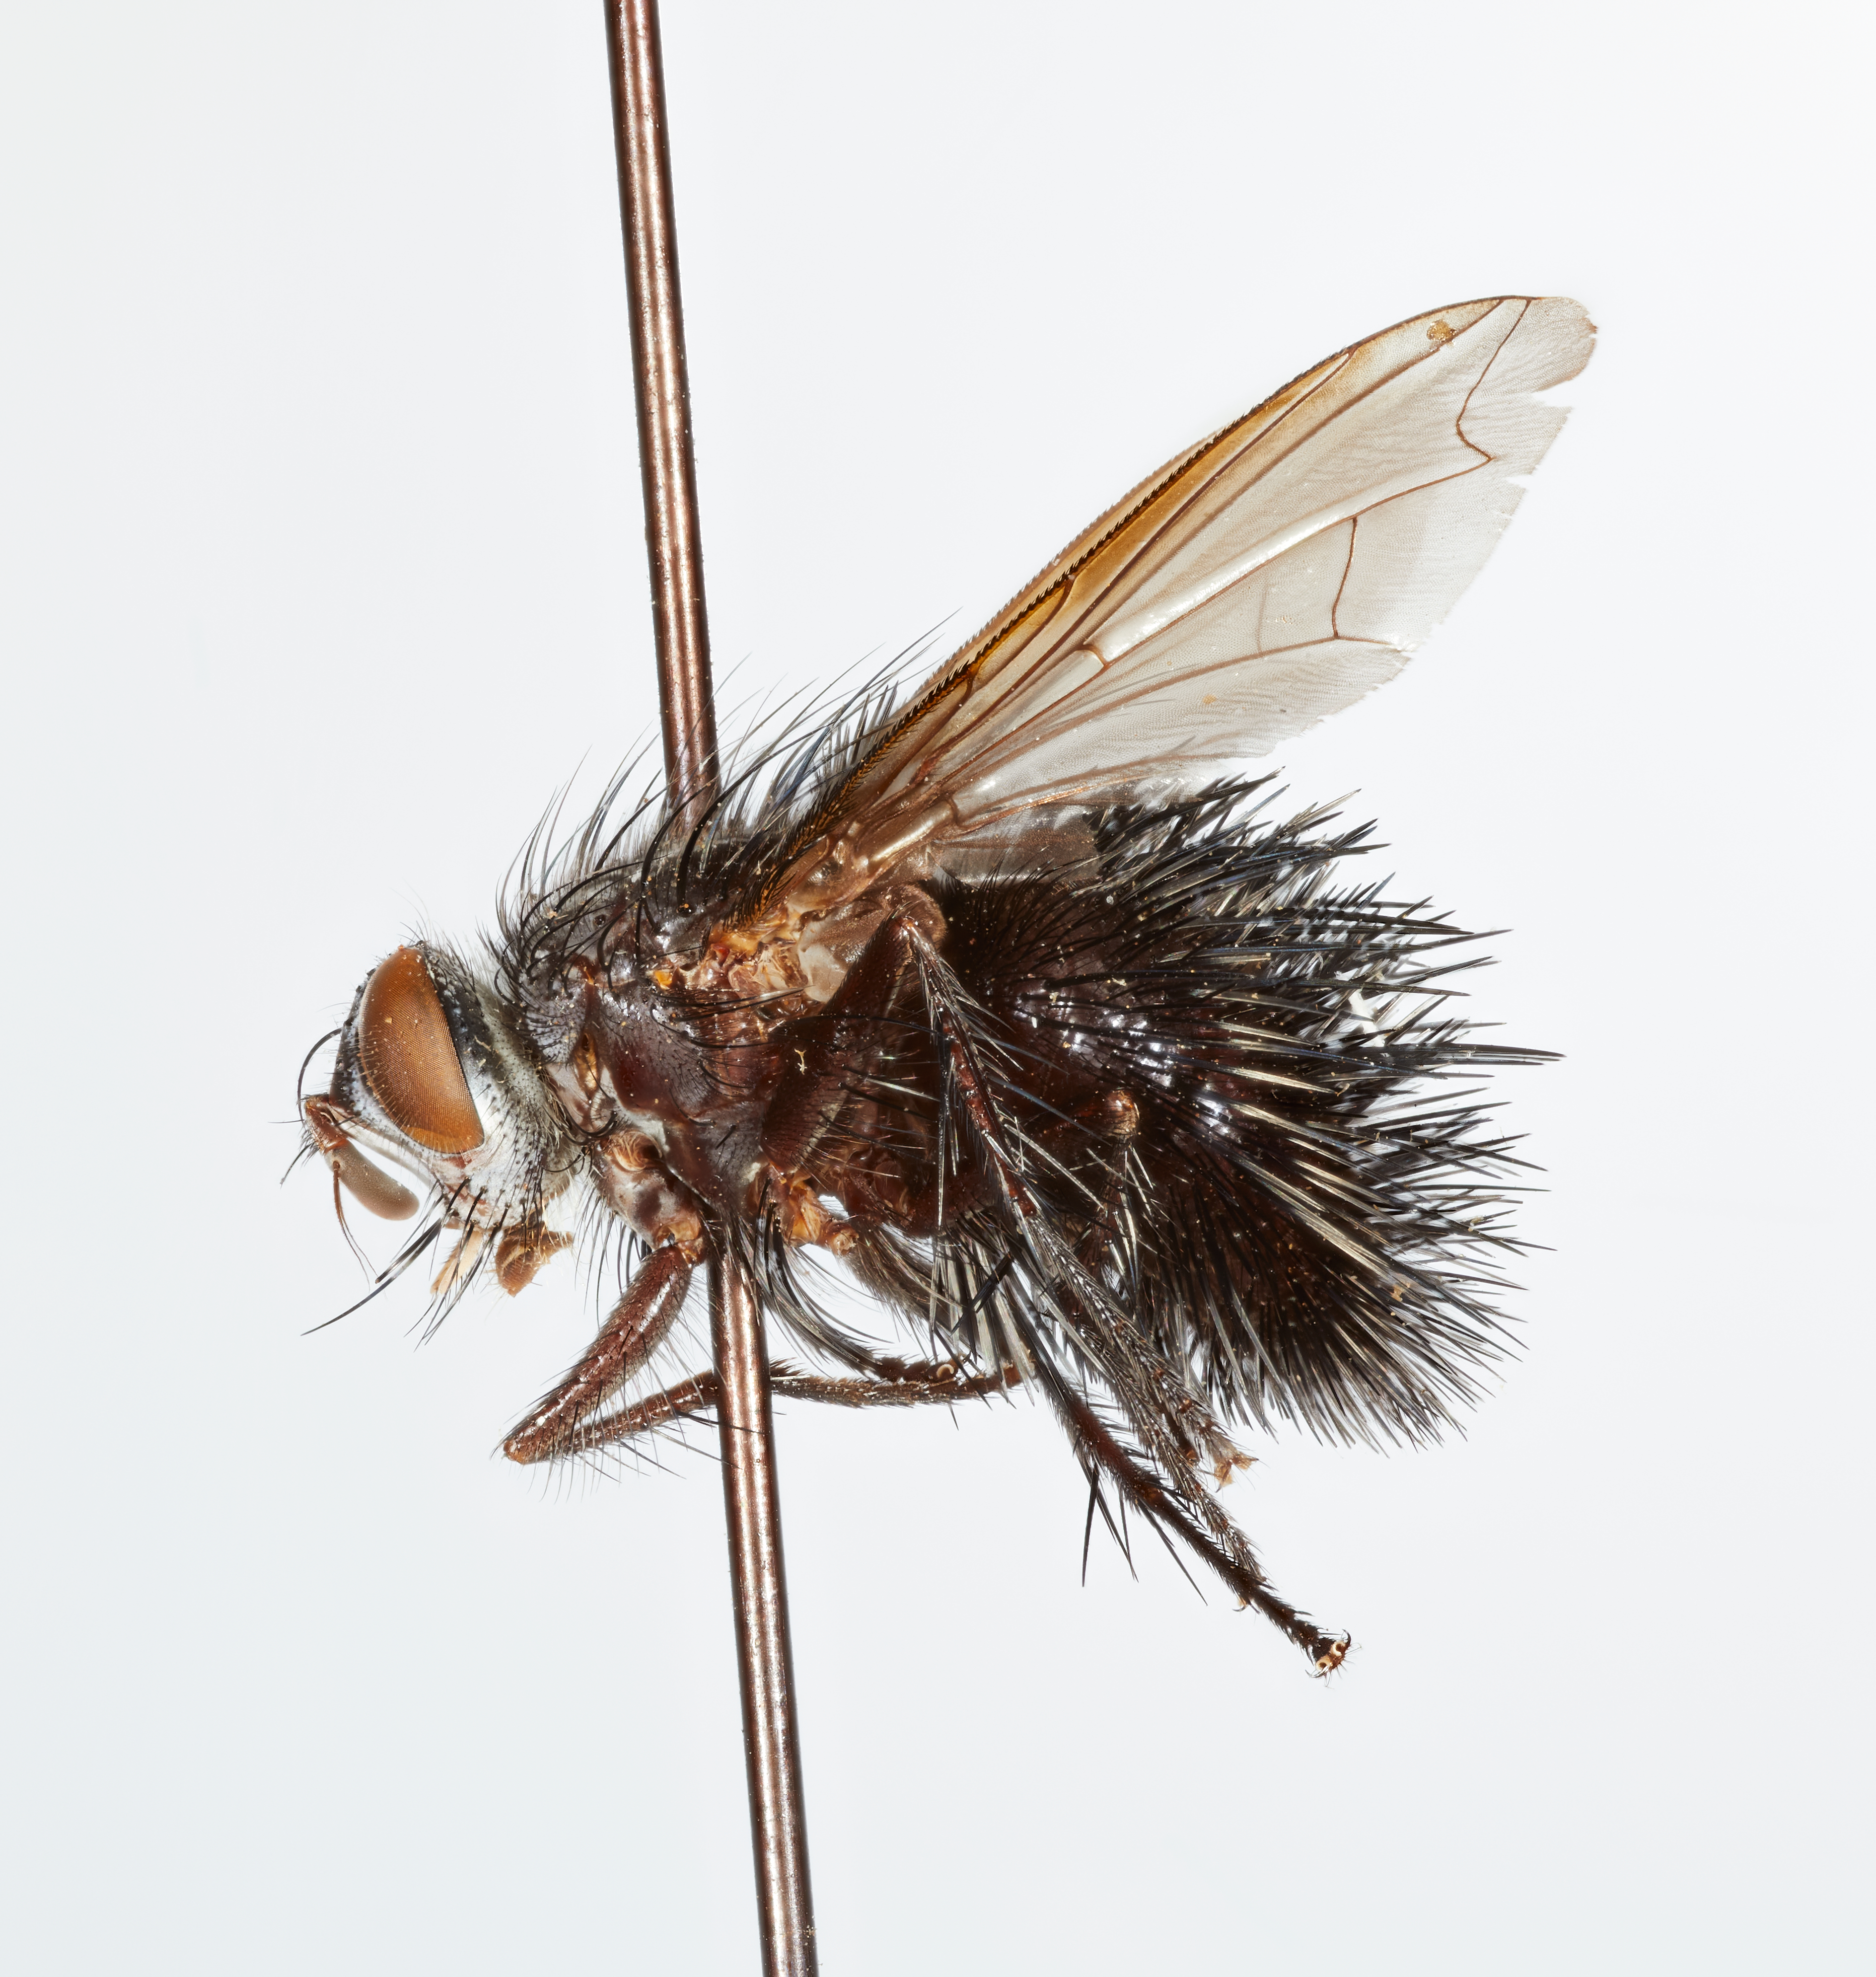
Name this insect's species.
Eublepharipeza hystrix
